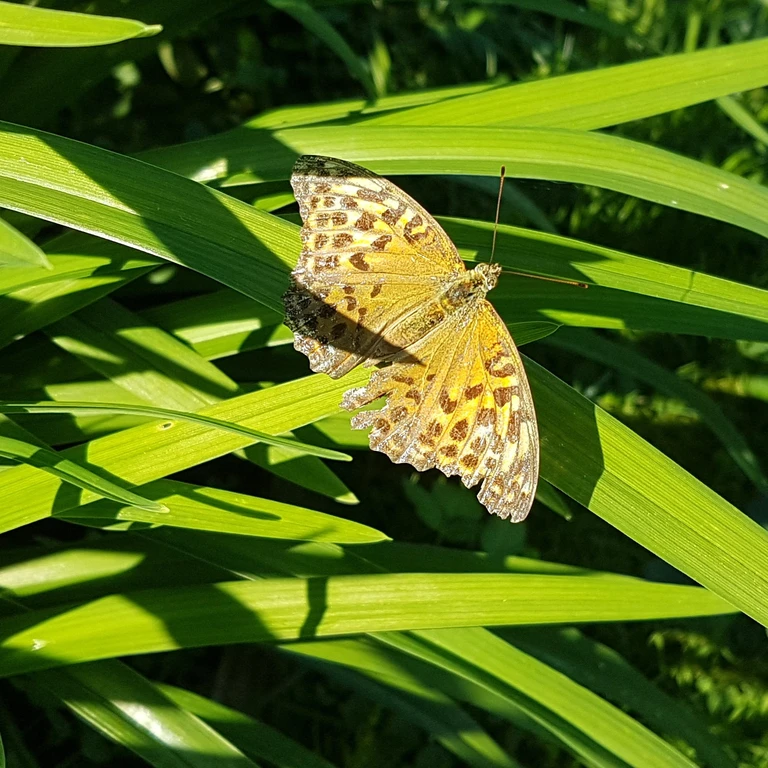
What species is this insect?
Argynnis paphia
